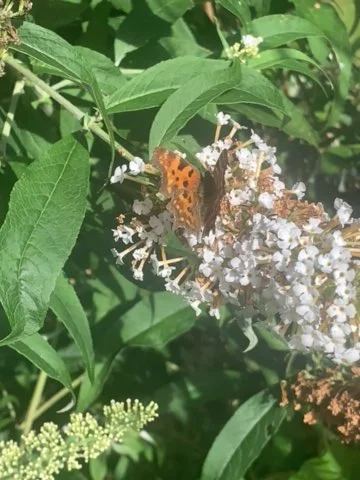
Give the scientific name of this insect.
Polygonia c-album
